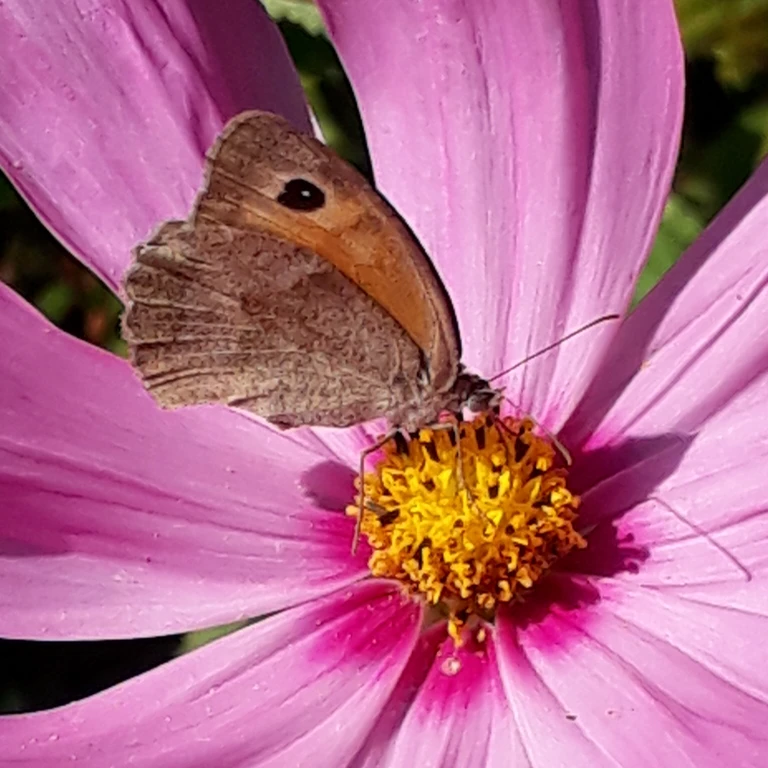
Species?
Maniola jurtina
